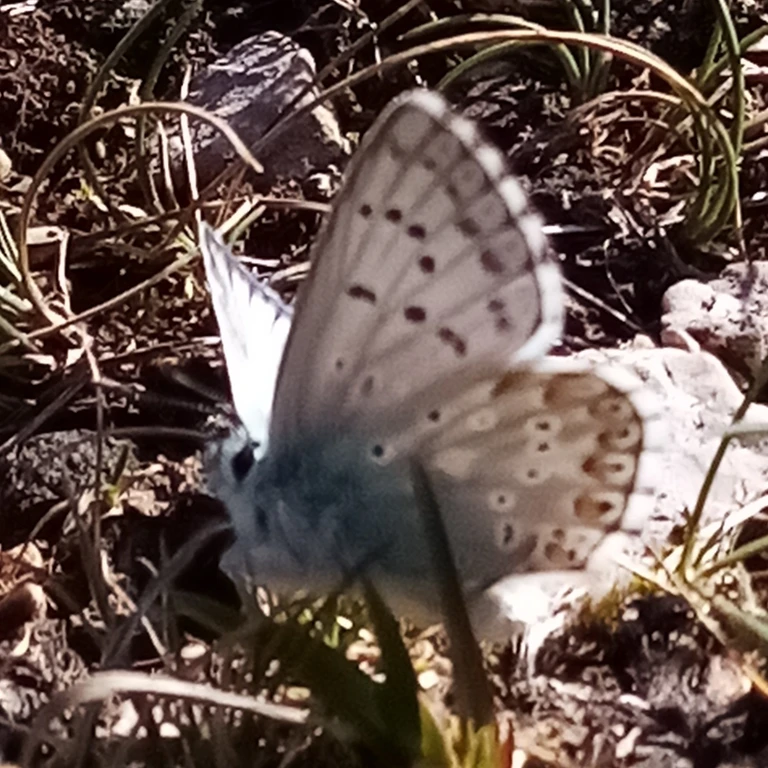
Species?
Lysandra coridon
